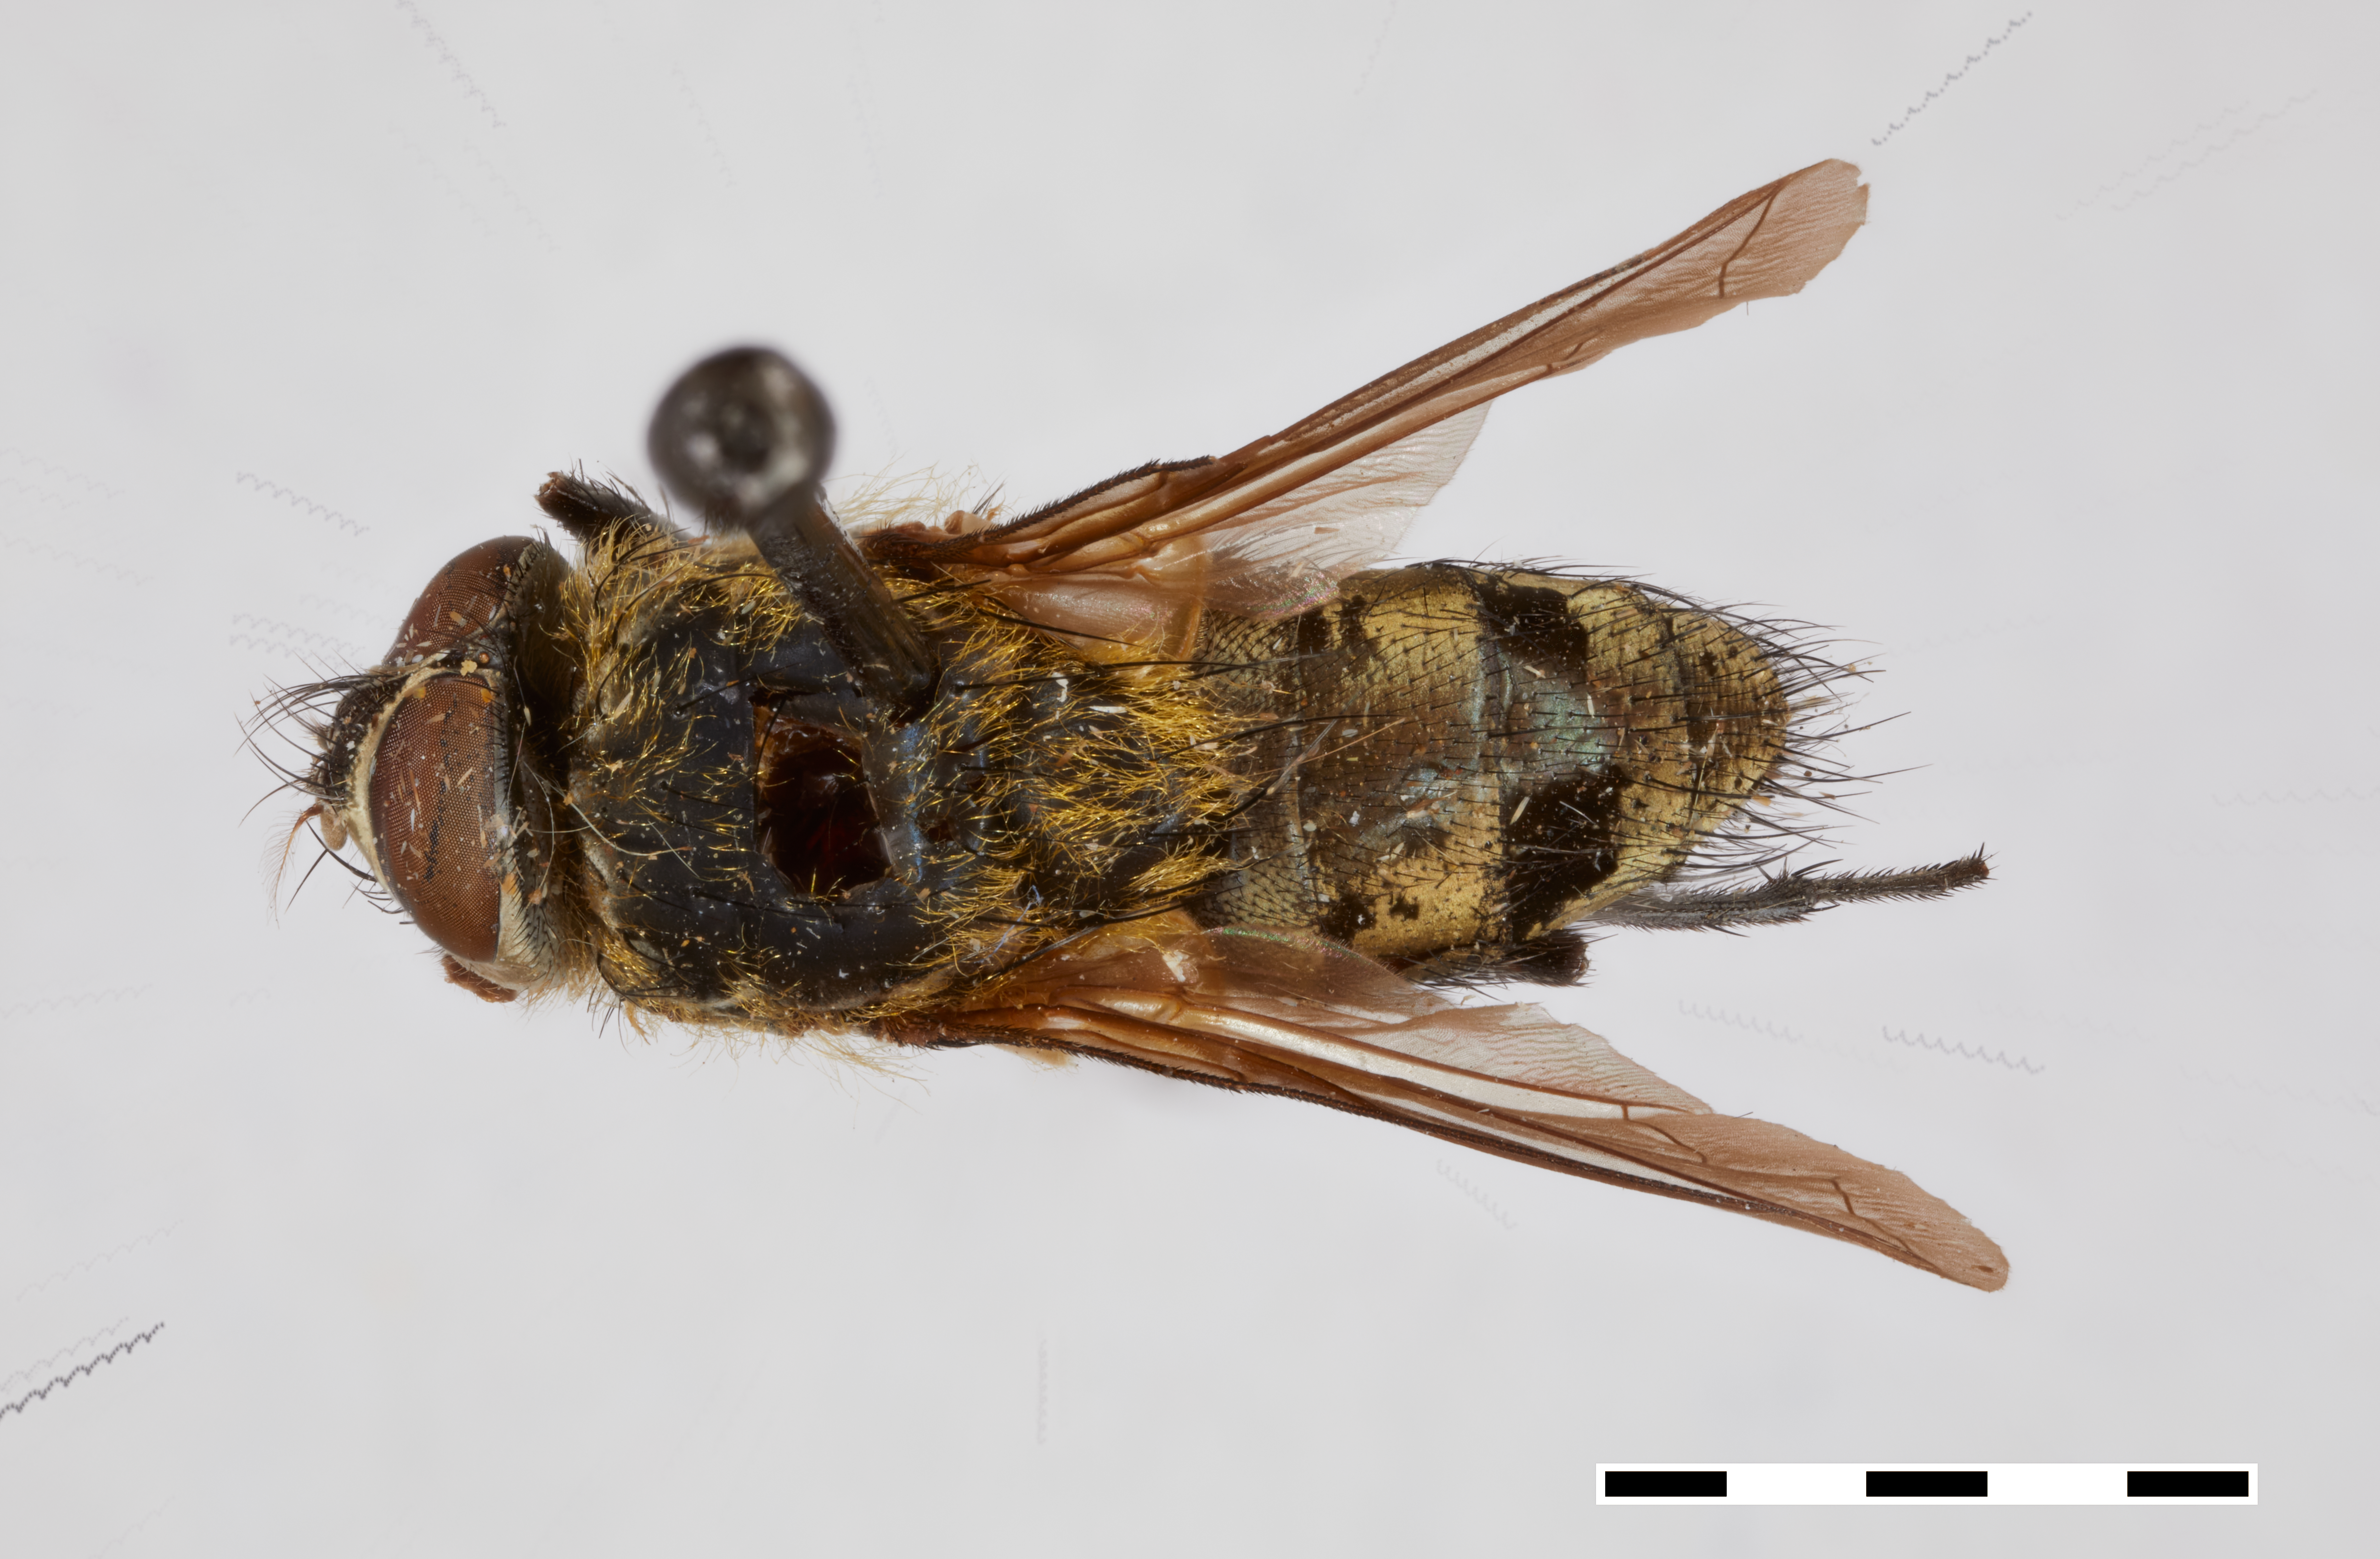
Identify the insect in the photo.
Xanthotryxus draco
